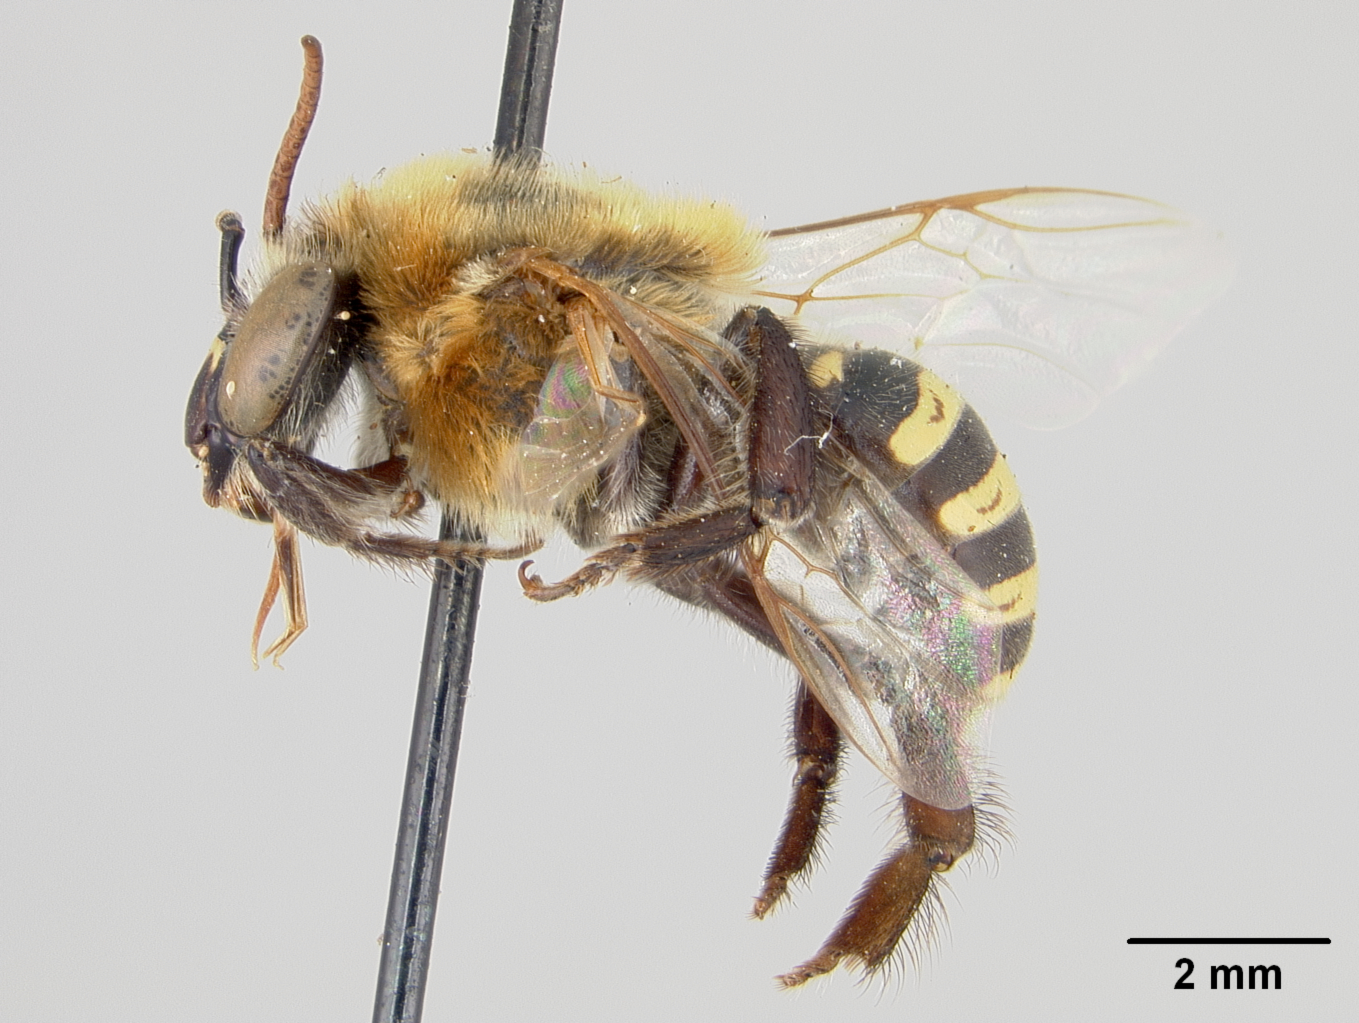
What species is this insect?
Melipona orbignyi
